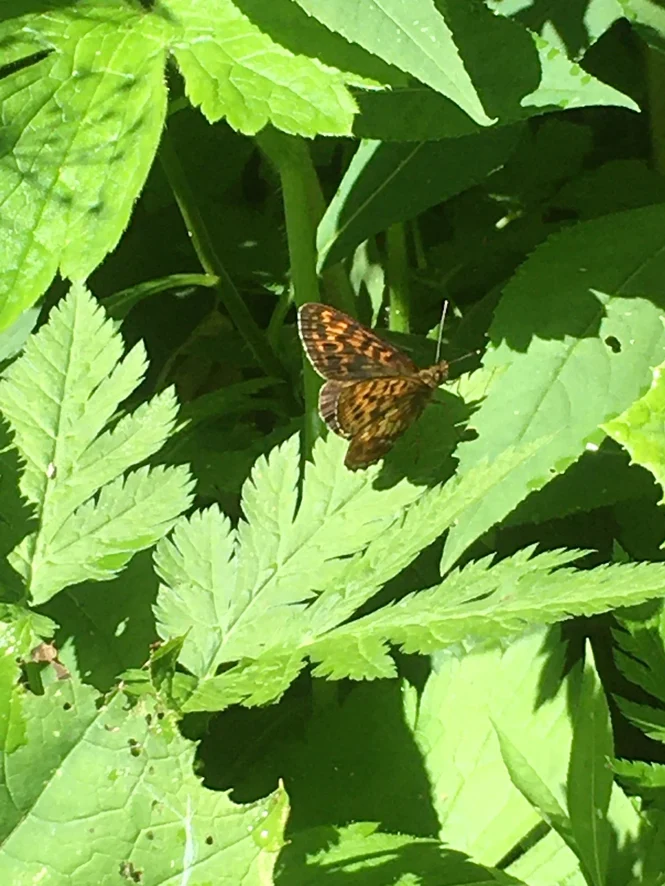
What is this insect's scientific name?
Boloria thore
